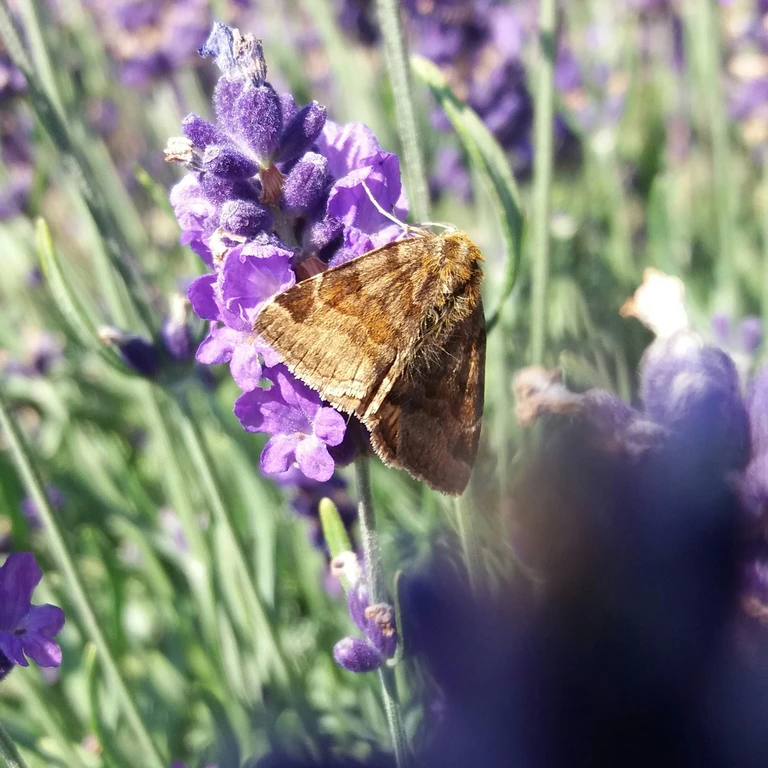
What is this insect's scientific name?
Euclidia glyphica
